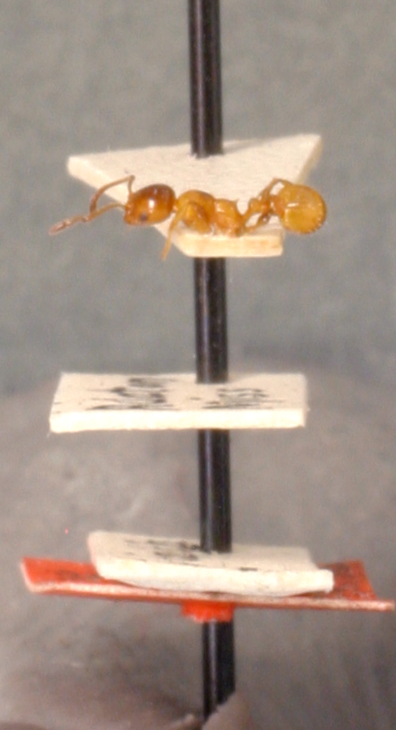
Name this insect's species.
Leptothorax pergandei
